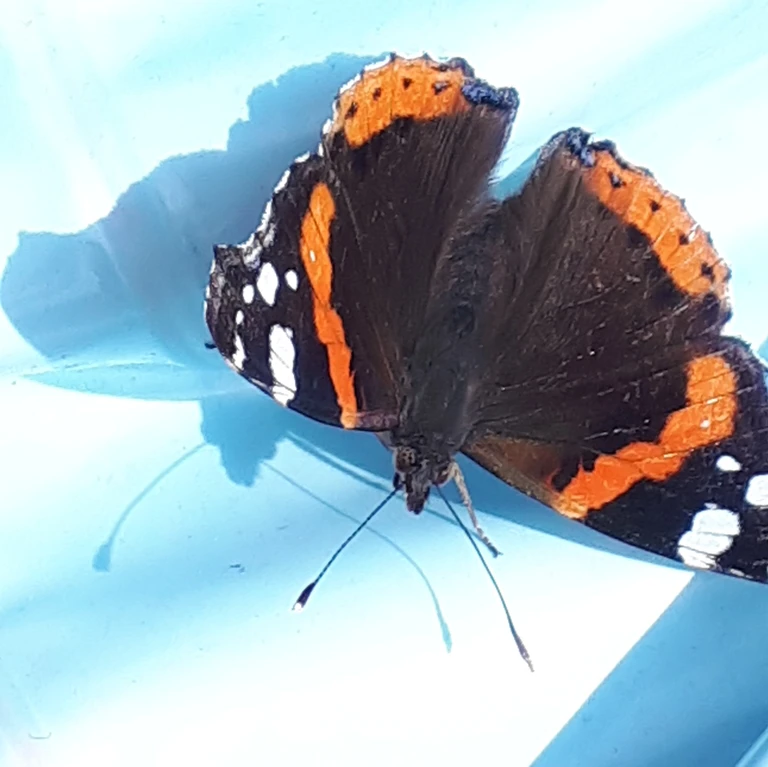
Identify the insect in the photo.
Vanessa atalanta
